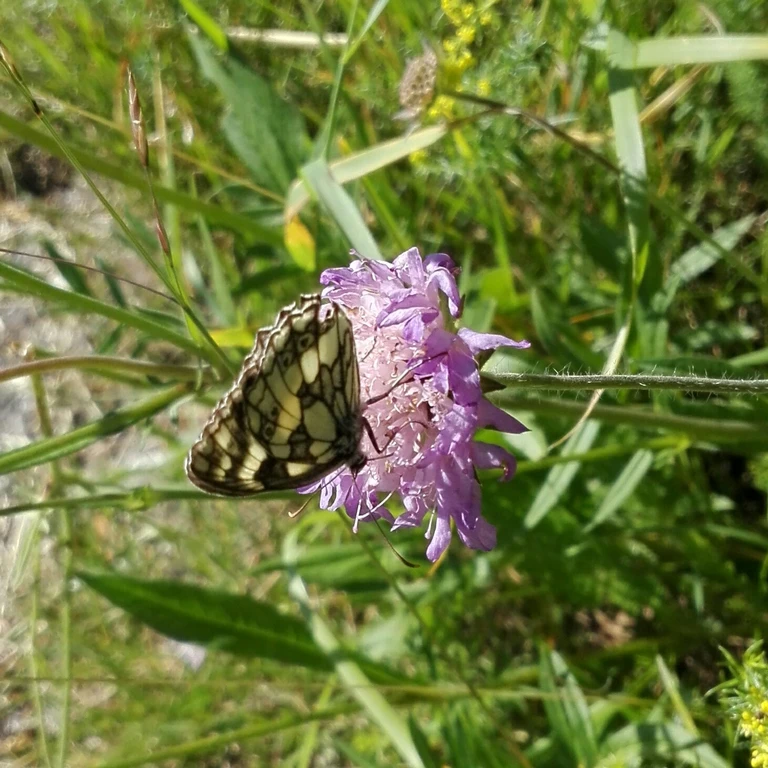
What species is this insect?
Melanargia galathea
